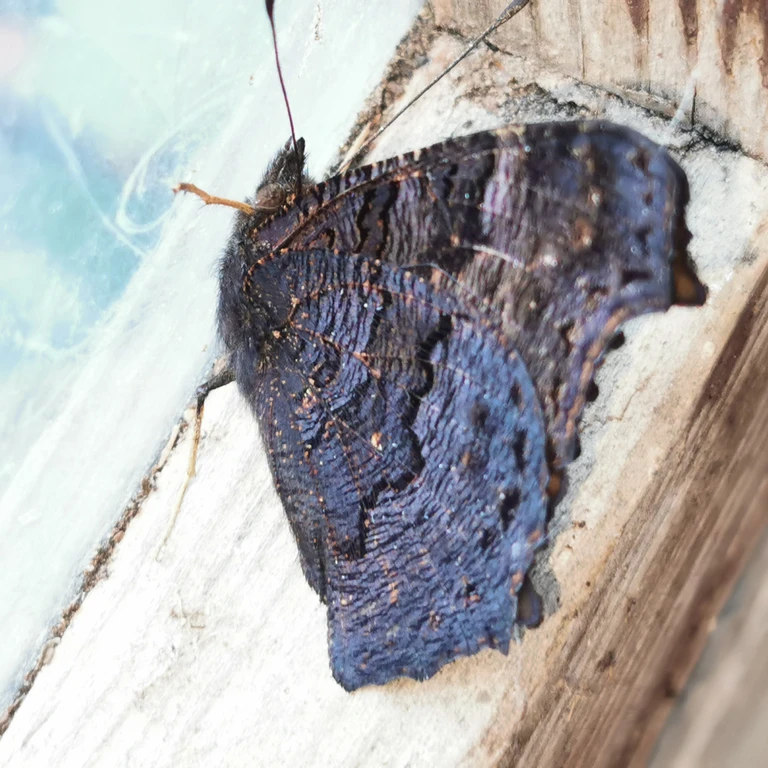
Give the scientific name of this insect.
Aglais io
